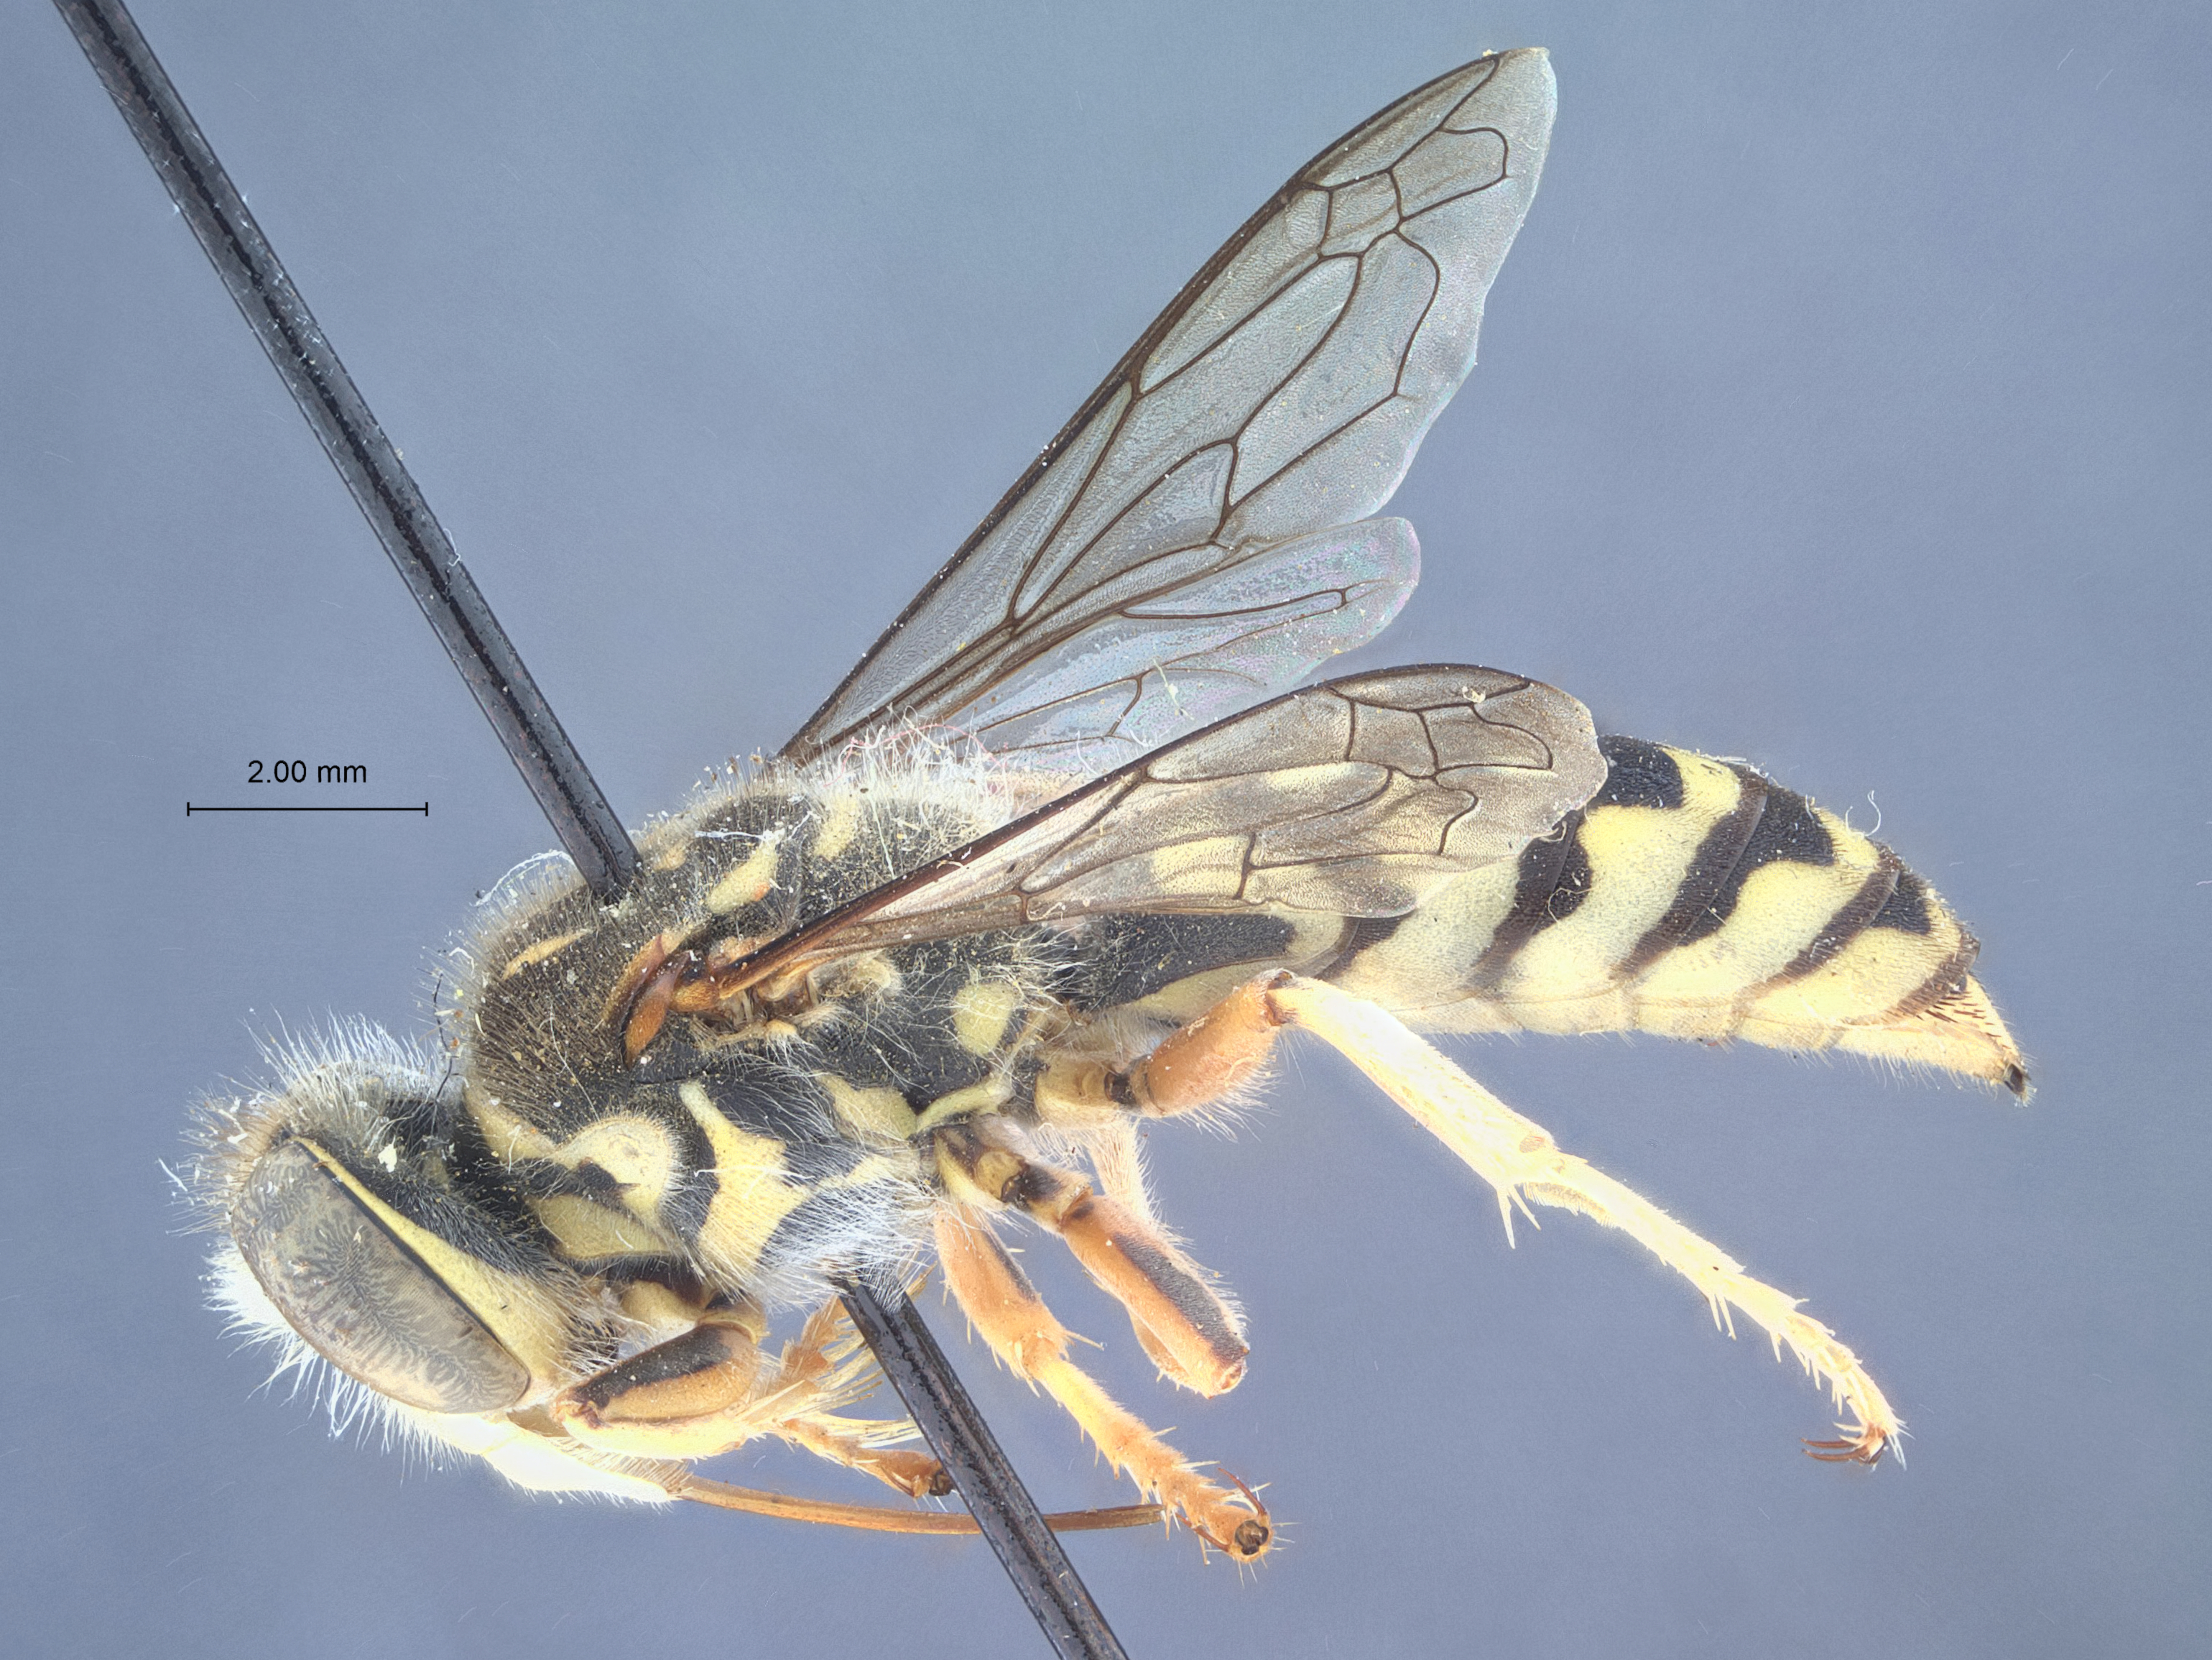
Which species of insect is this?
Stictia guatemalensis
